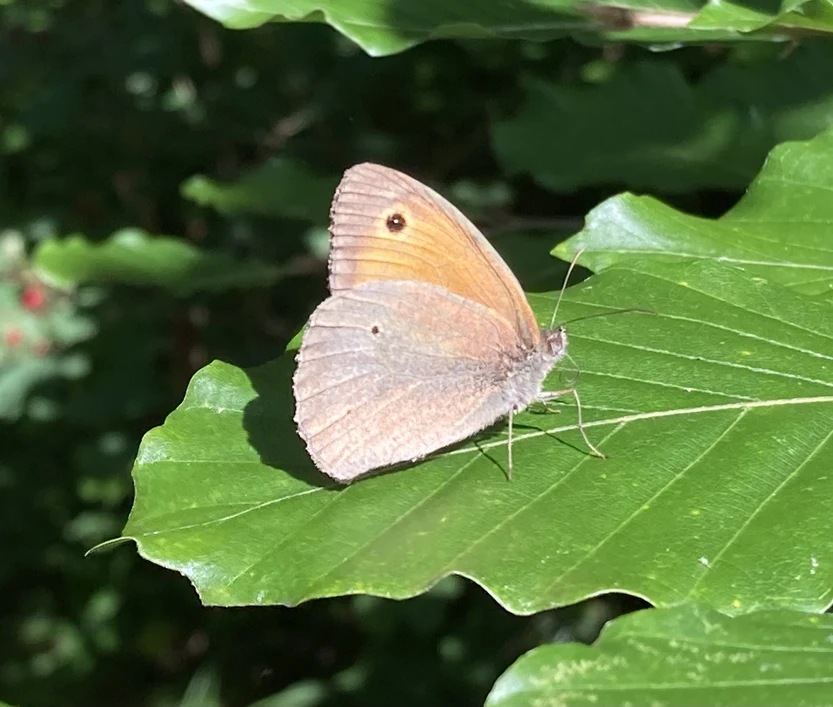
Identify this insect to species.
Maniola jurtina
